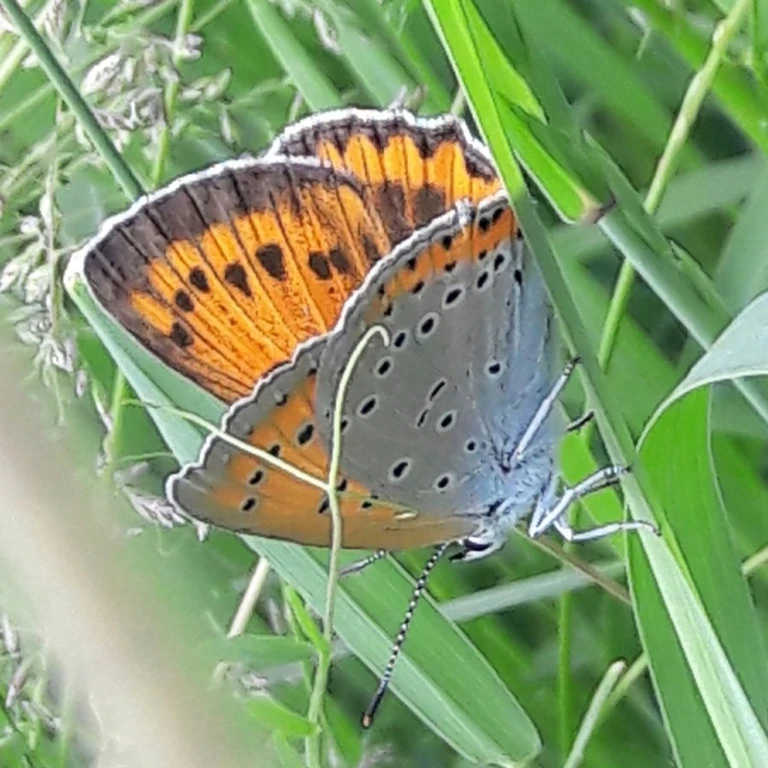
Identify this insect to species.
Lycaena dispar
